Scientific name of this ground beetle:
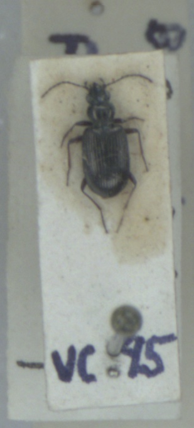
Bembidion punctulatum
